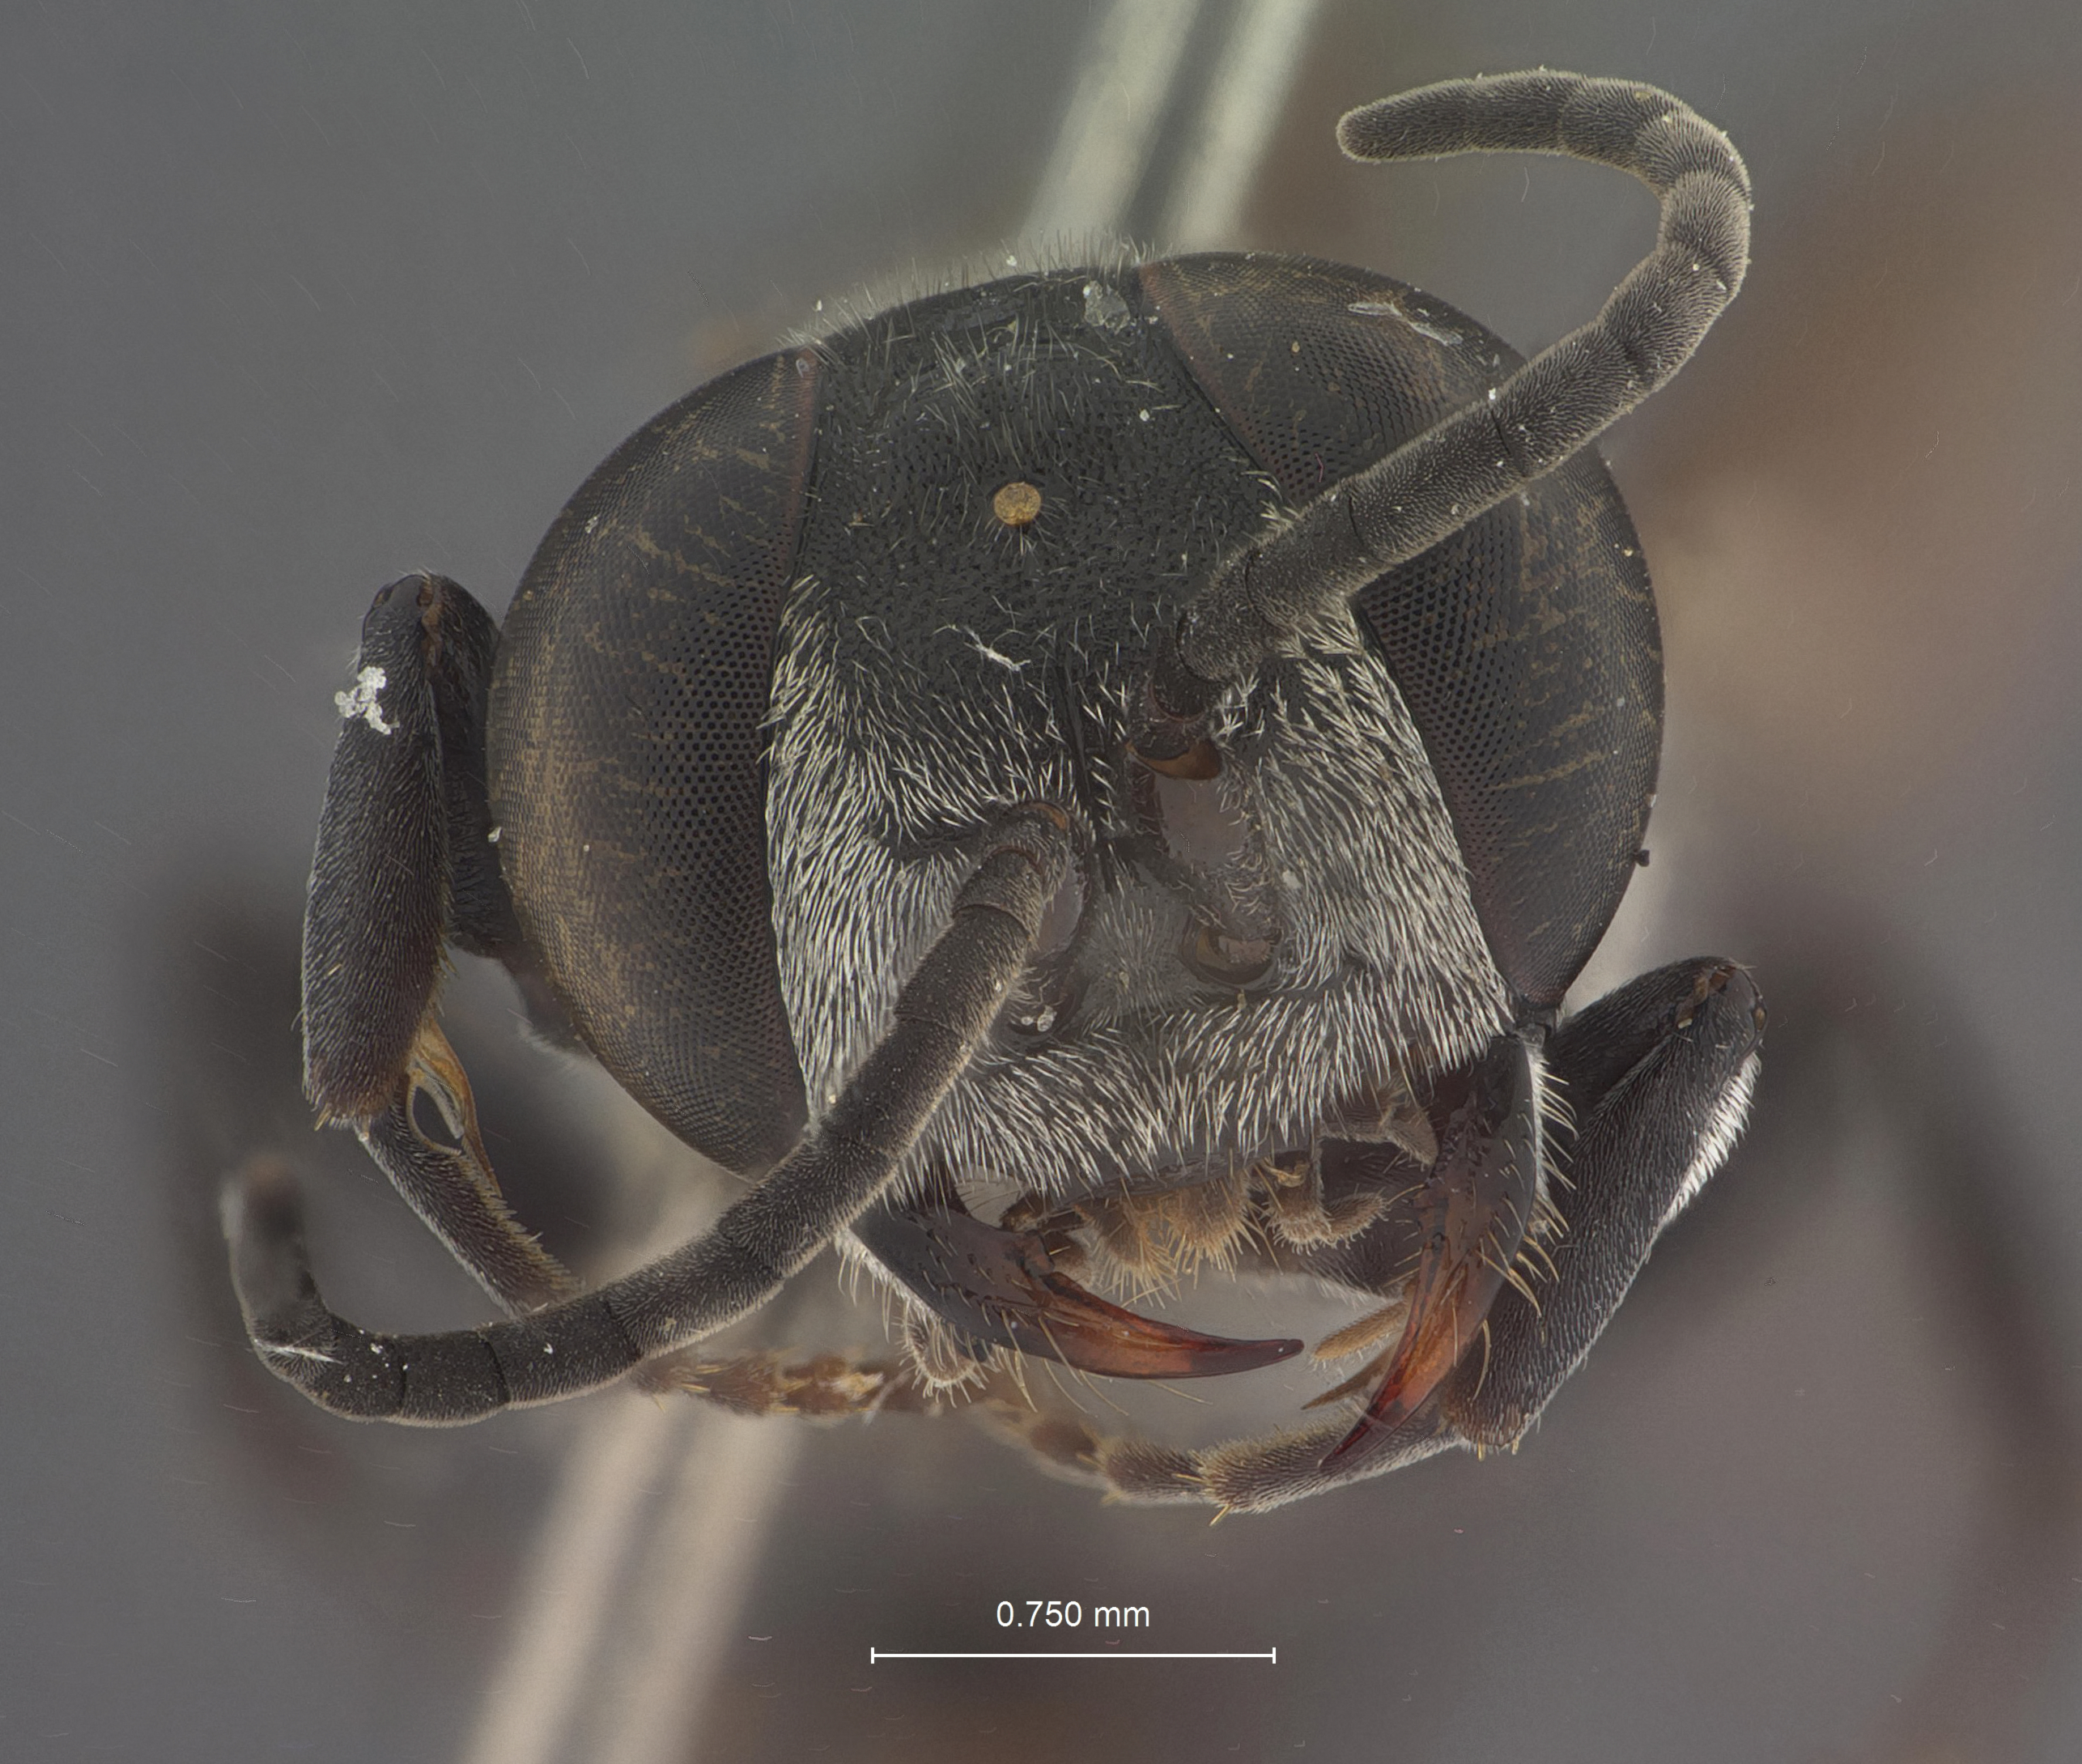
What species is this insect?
Tachysphex bengalensis
